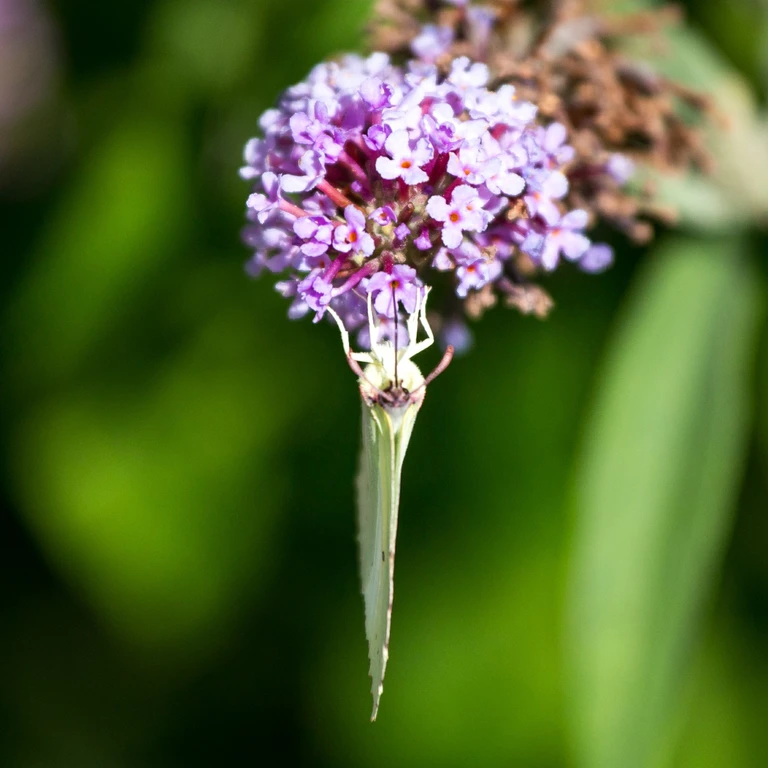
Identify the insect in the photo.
Gonepteryx rhamni
